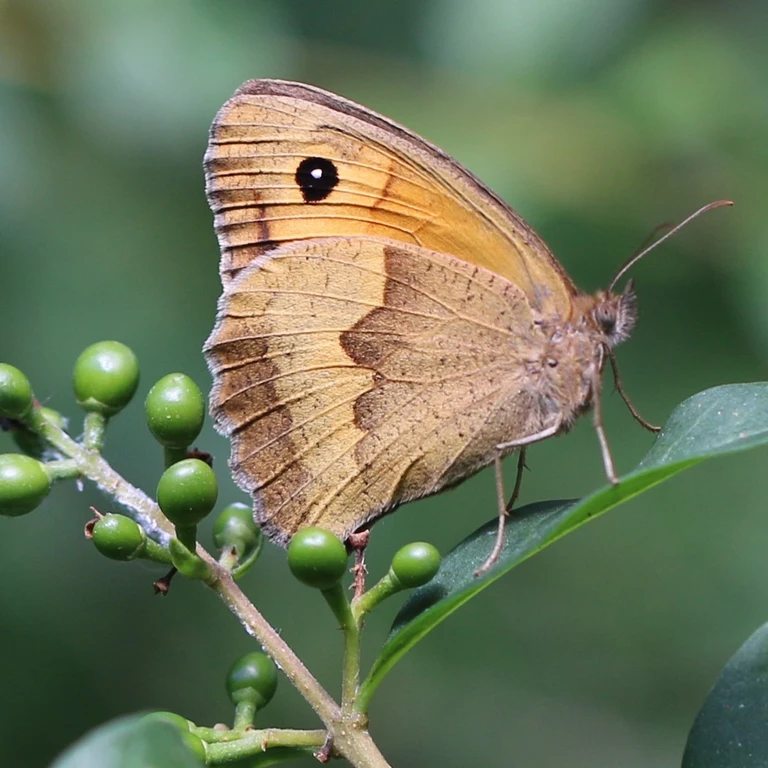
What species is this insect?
Maniola jurtina
